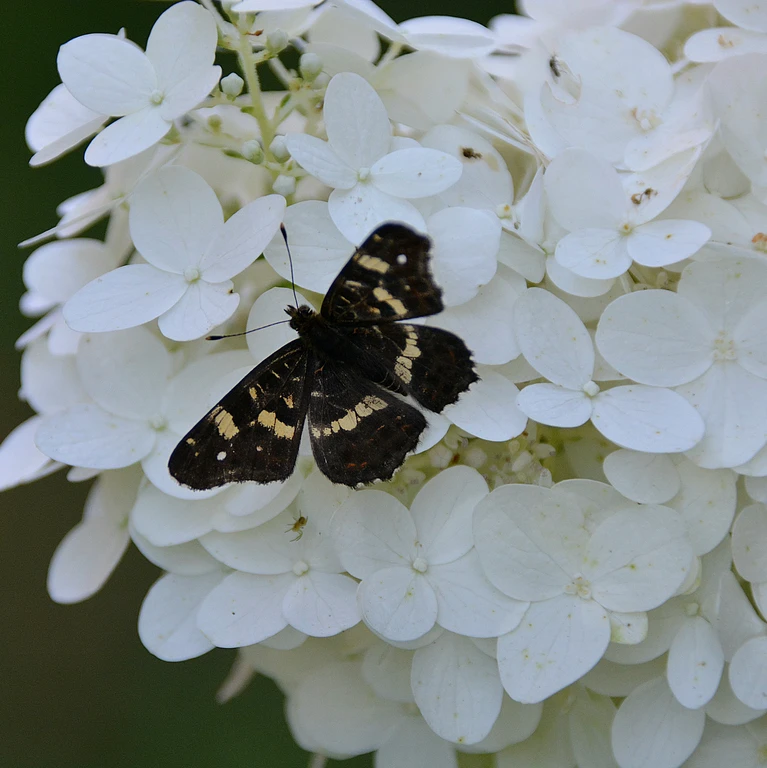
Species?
Araschnia levana
